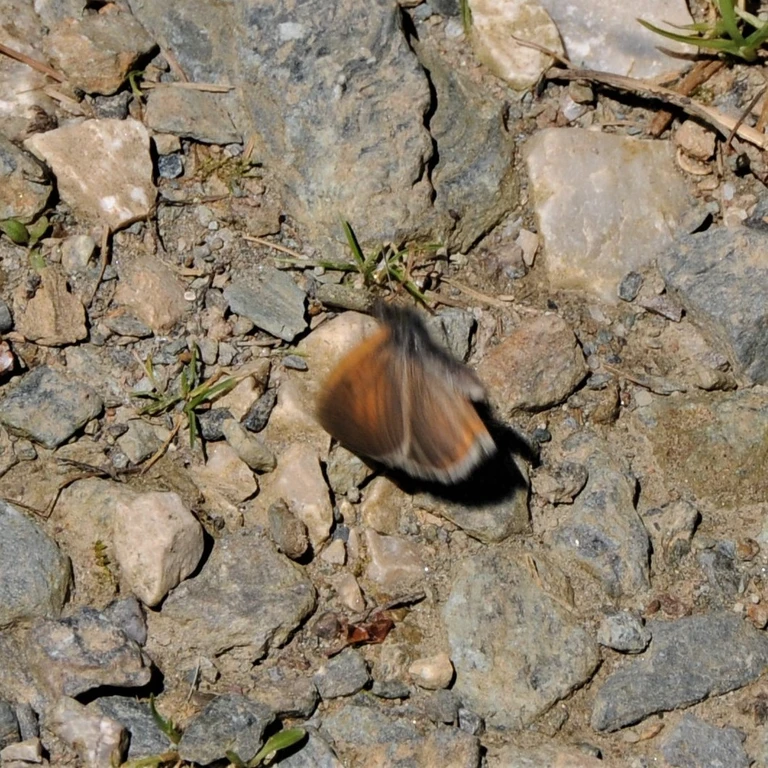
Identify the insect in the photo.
Coenonympha gardetta
